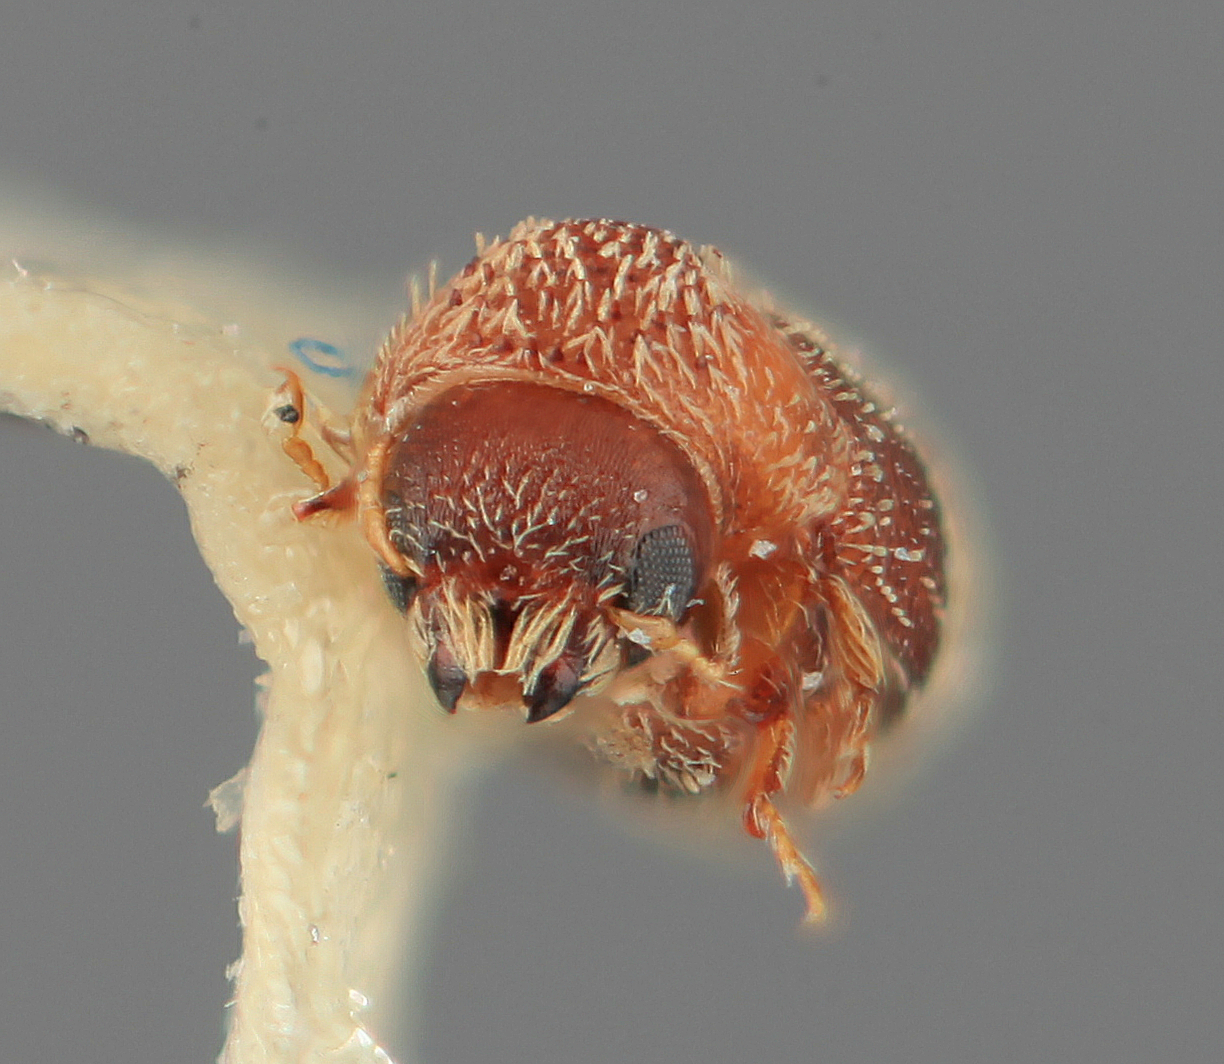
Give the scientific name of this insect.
Pseudothysanoes squameus
